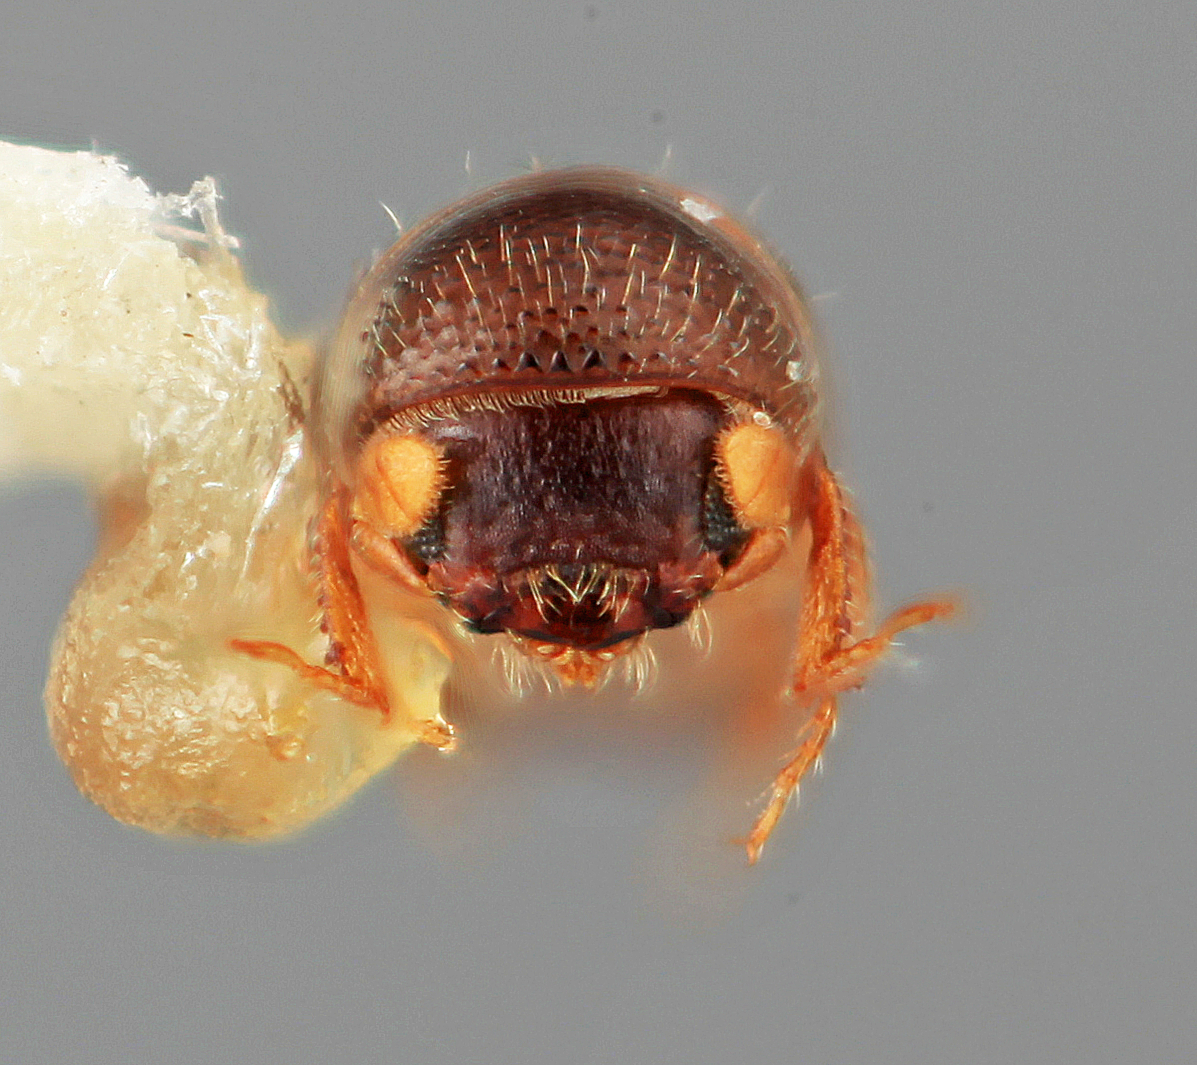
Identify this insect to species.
Monarthrum granulosum
